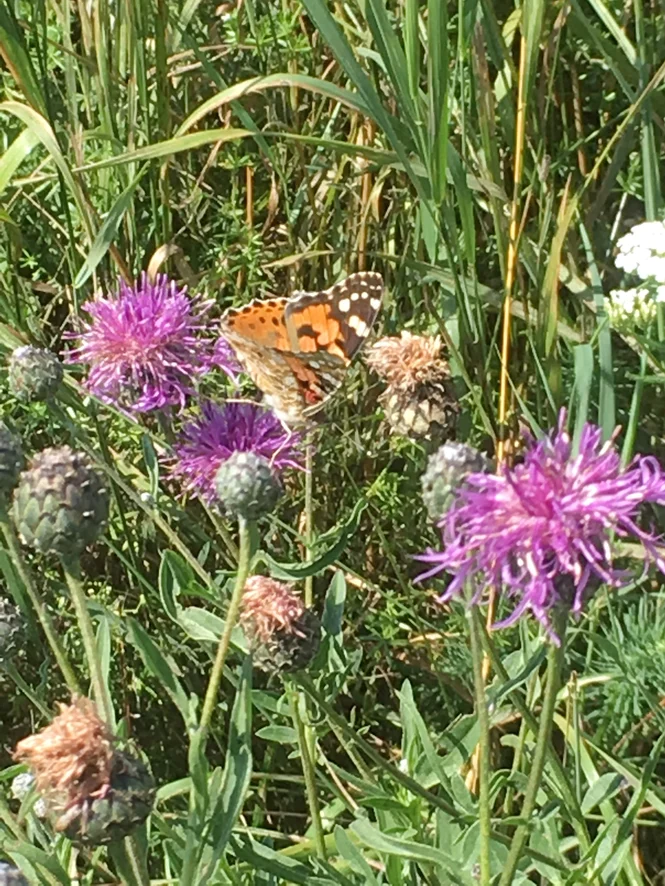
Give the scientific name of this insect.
Vanessa cardui
